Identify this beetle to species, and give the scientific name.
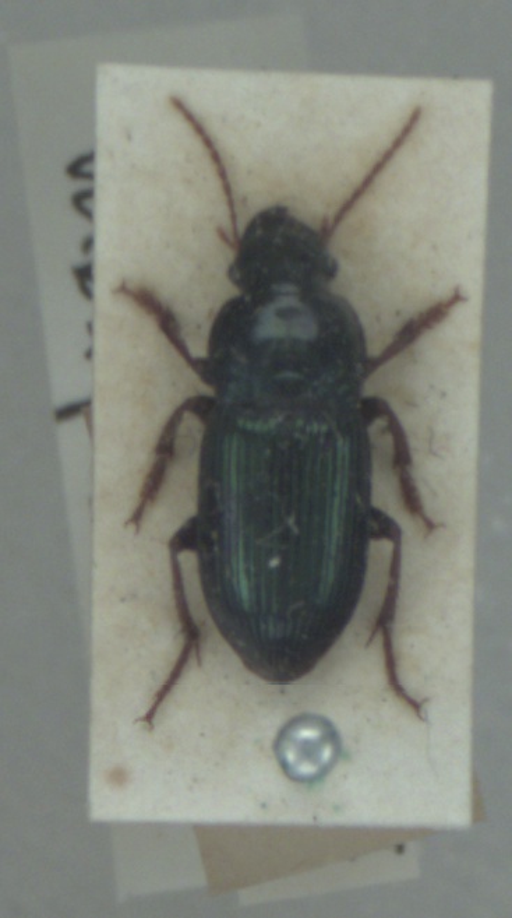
Harpalus rubripes
